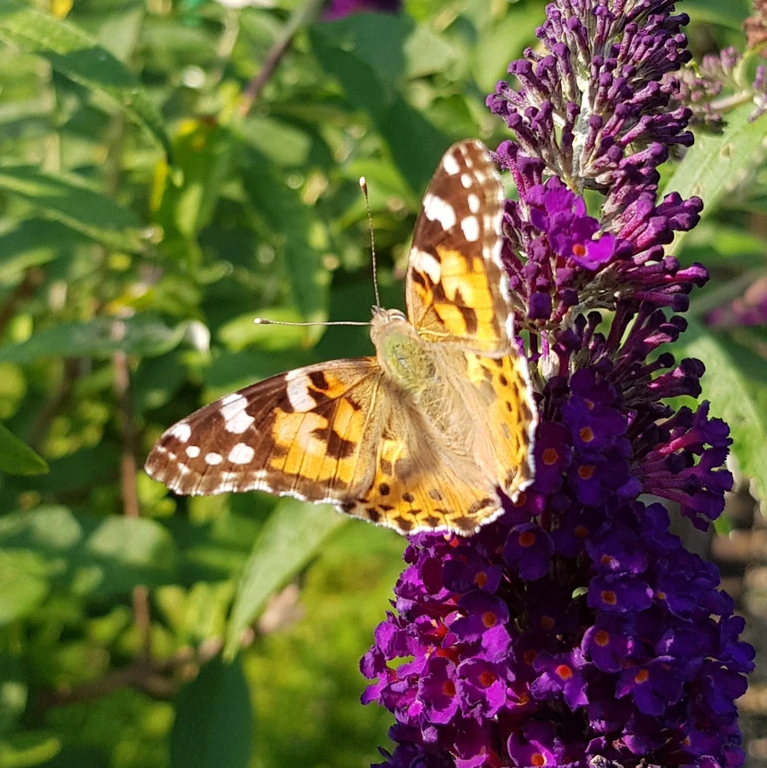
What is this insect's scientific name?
Vanessa cardui
